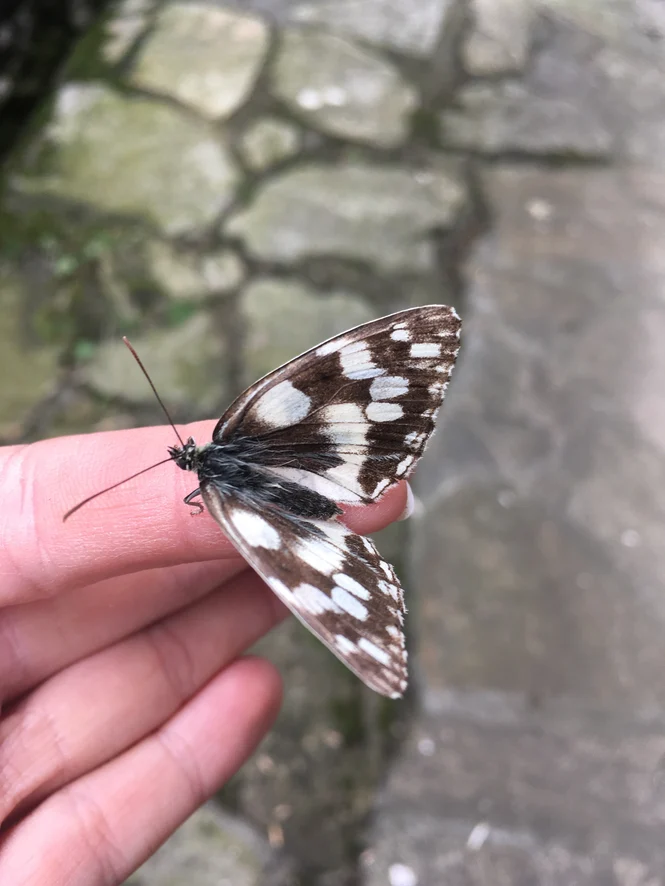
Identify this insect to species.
Melanargia galathea
